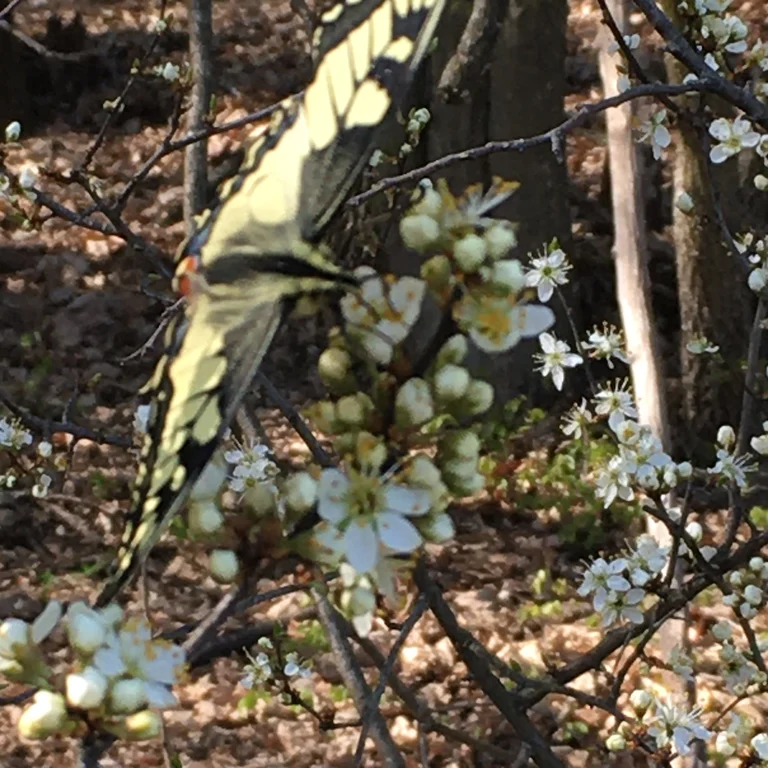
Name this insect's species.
Papilio machaon
